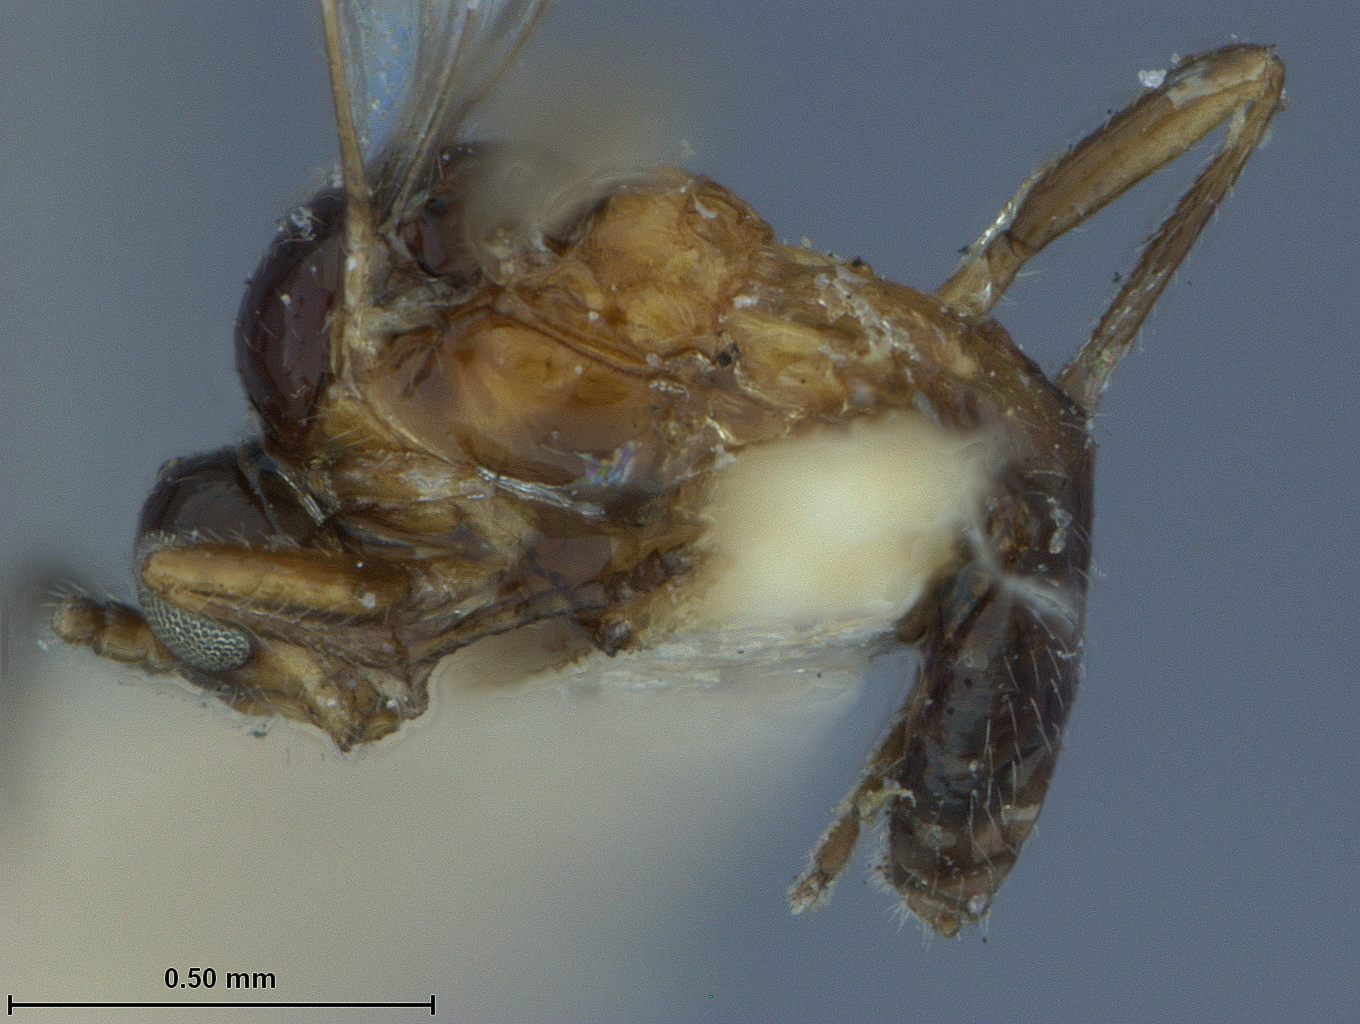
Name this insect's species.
Lysiphlebus multiarticulatus
